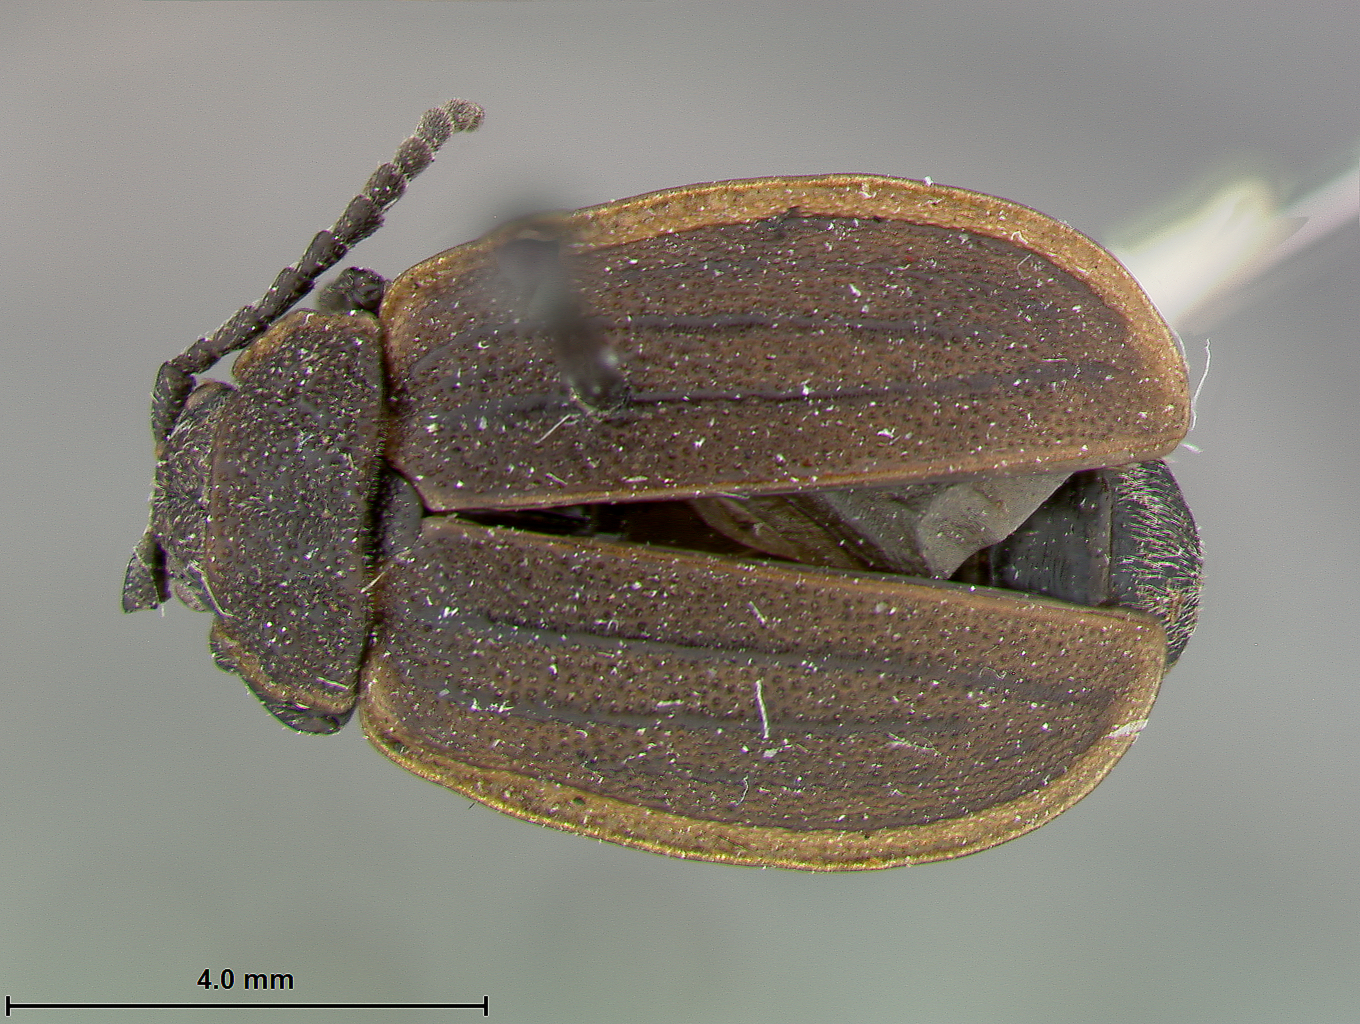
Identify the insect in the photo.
Galeruca popenoei
